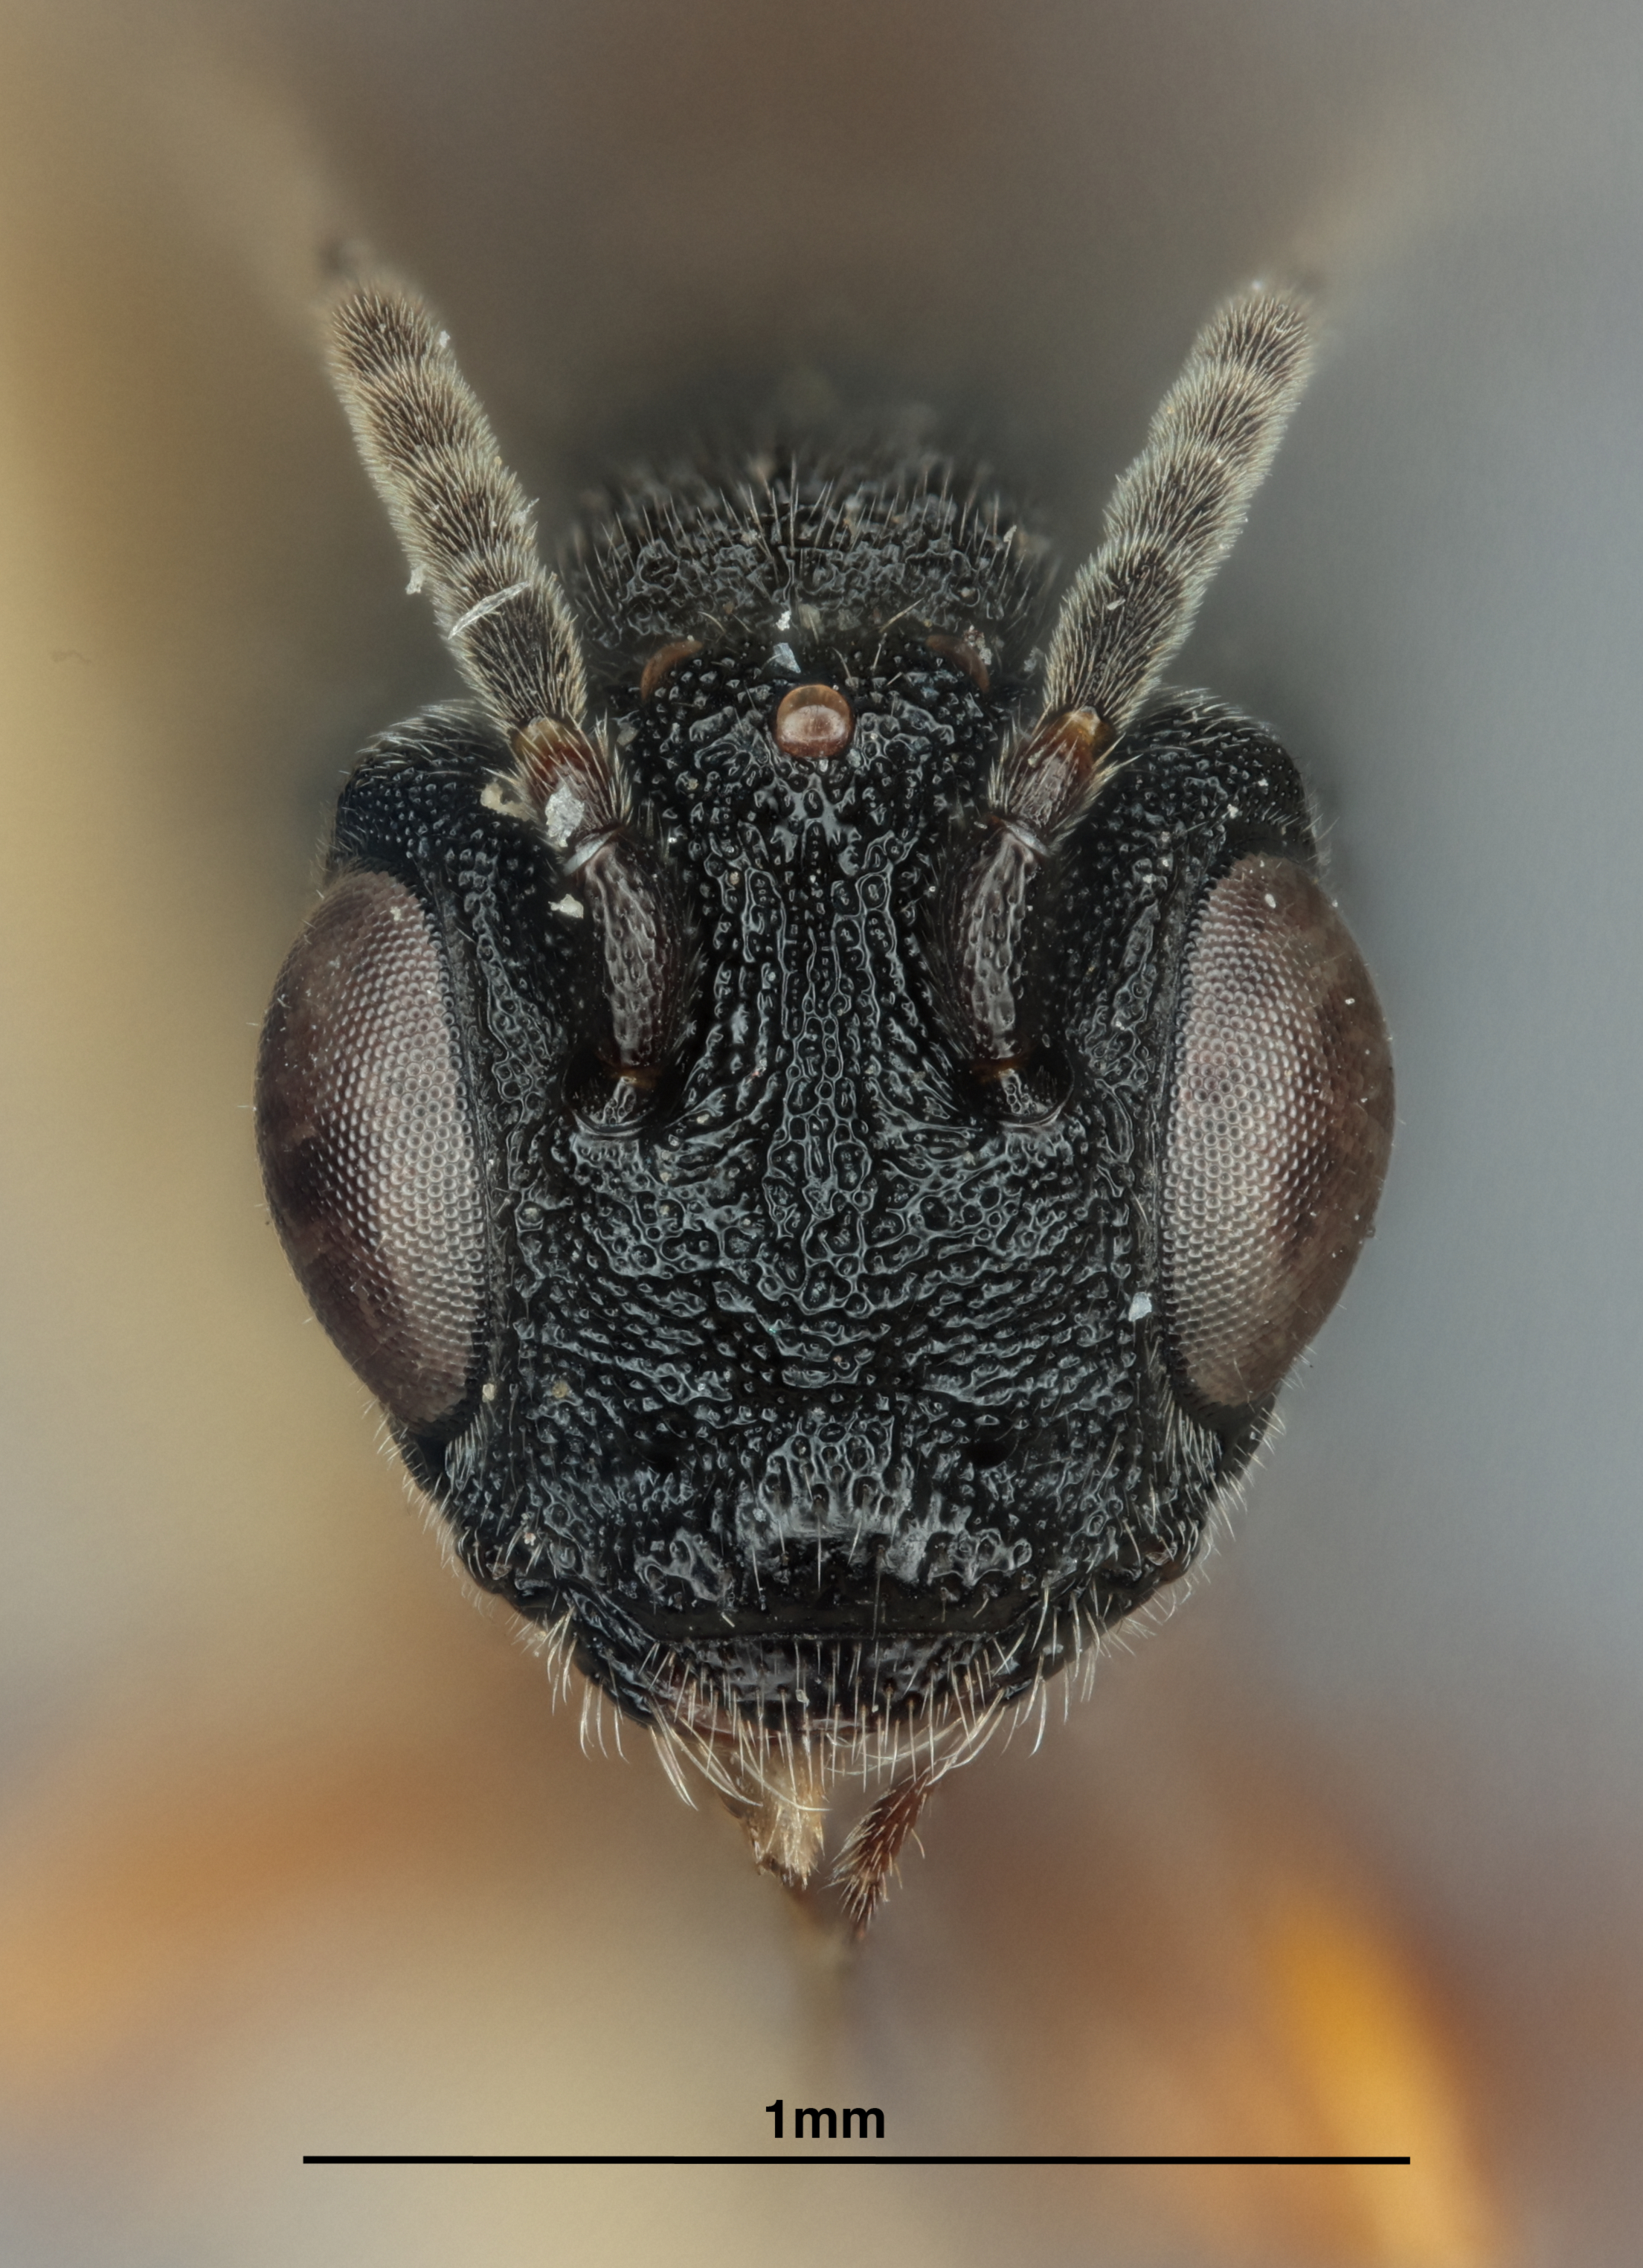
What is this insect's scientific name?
Urosigalphus rugosocorpus
